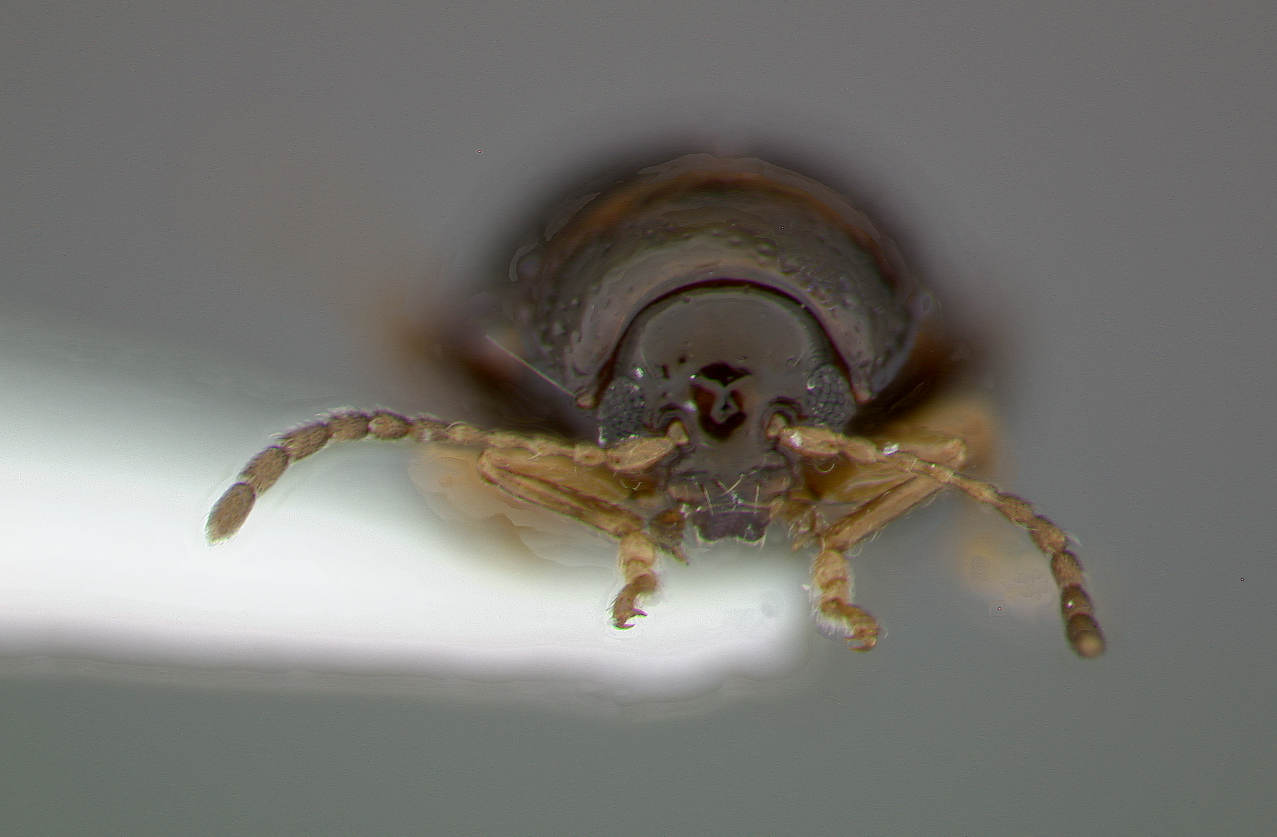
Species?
Ulrica eltoro
